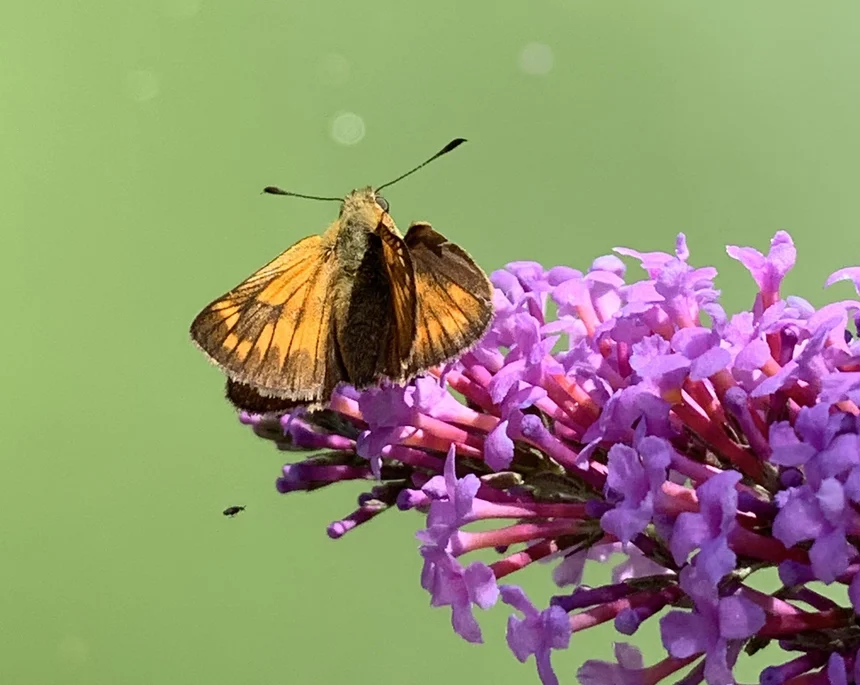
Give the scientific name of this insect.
Ochlodes sylvanus (also Ochlodes venata)
